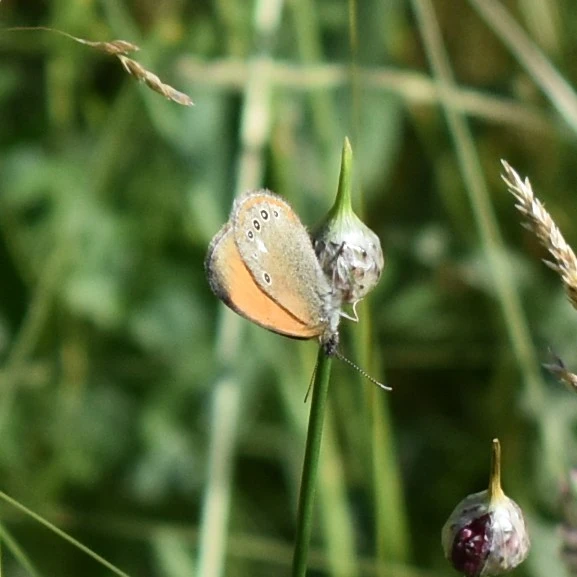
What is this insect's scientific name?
Coenonympha glycerion (also Coenonympha iphis)
